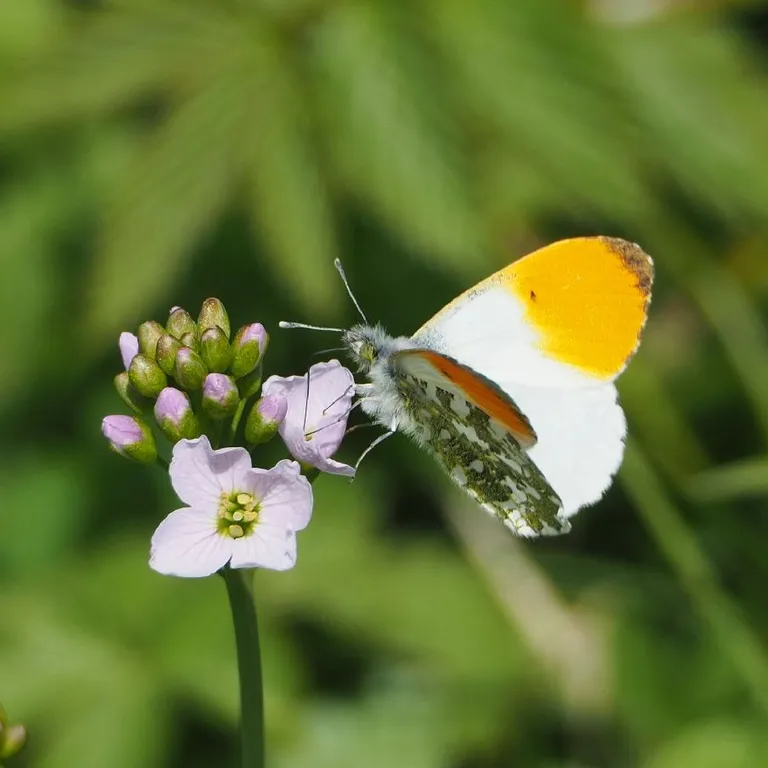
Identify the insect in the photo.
Anthocharis cardamines
